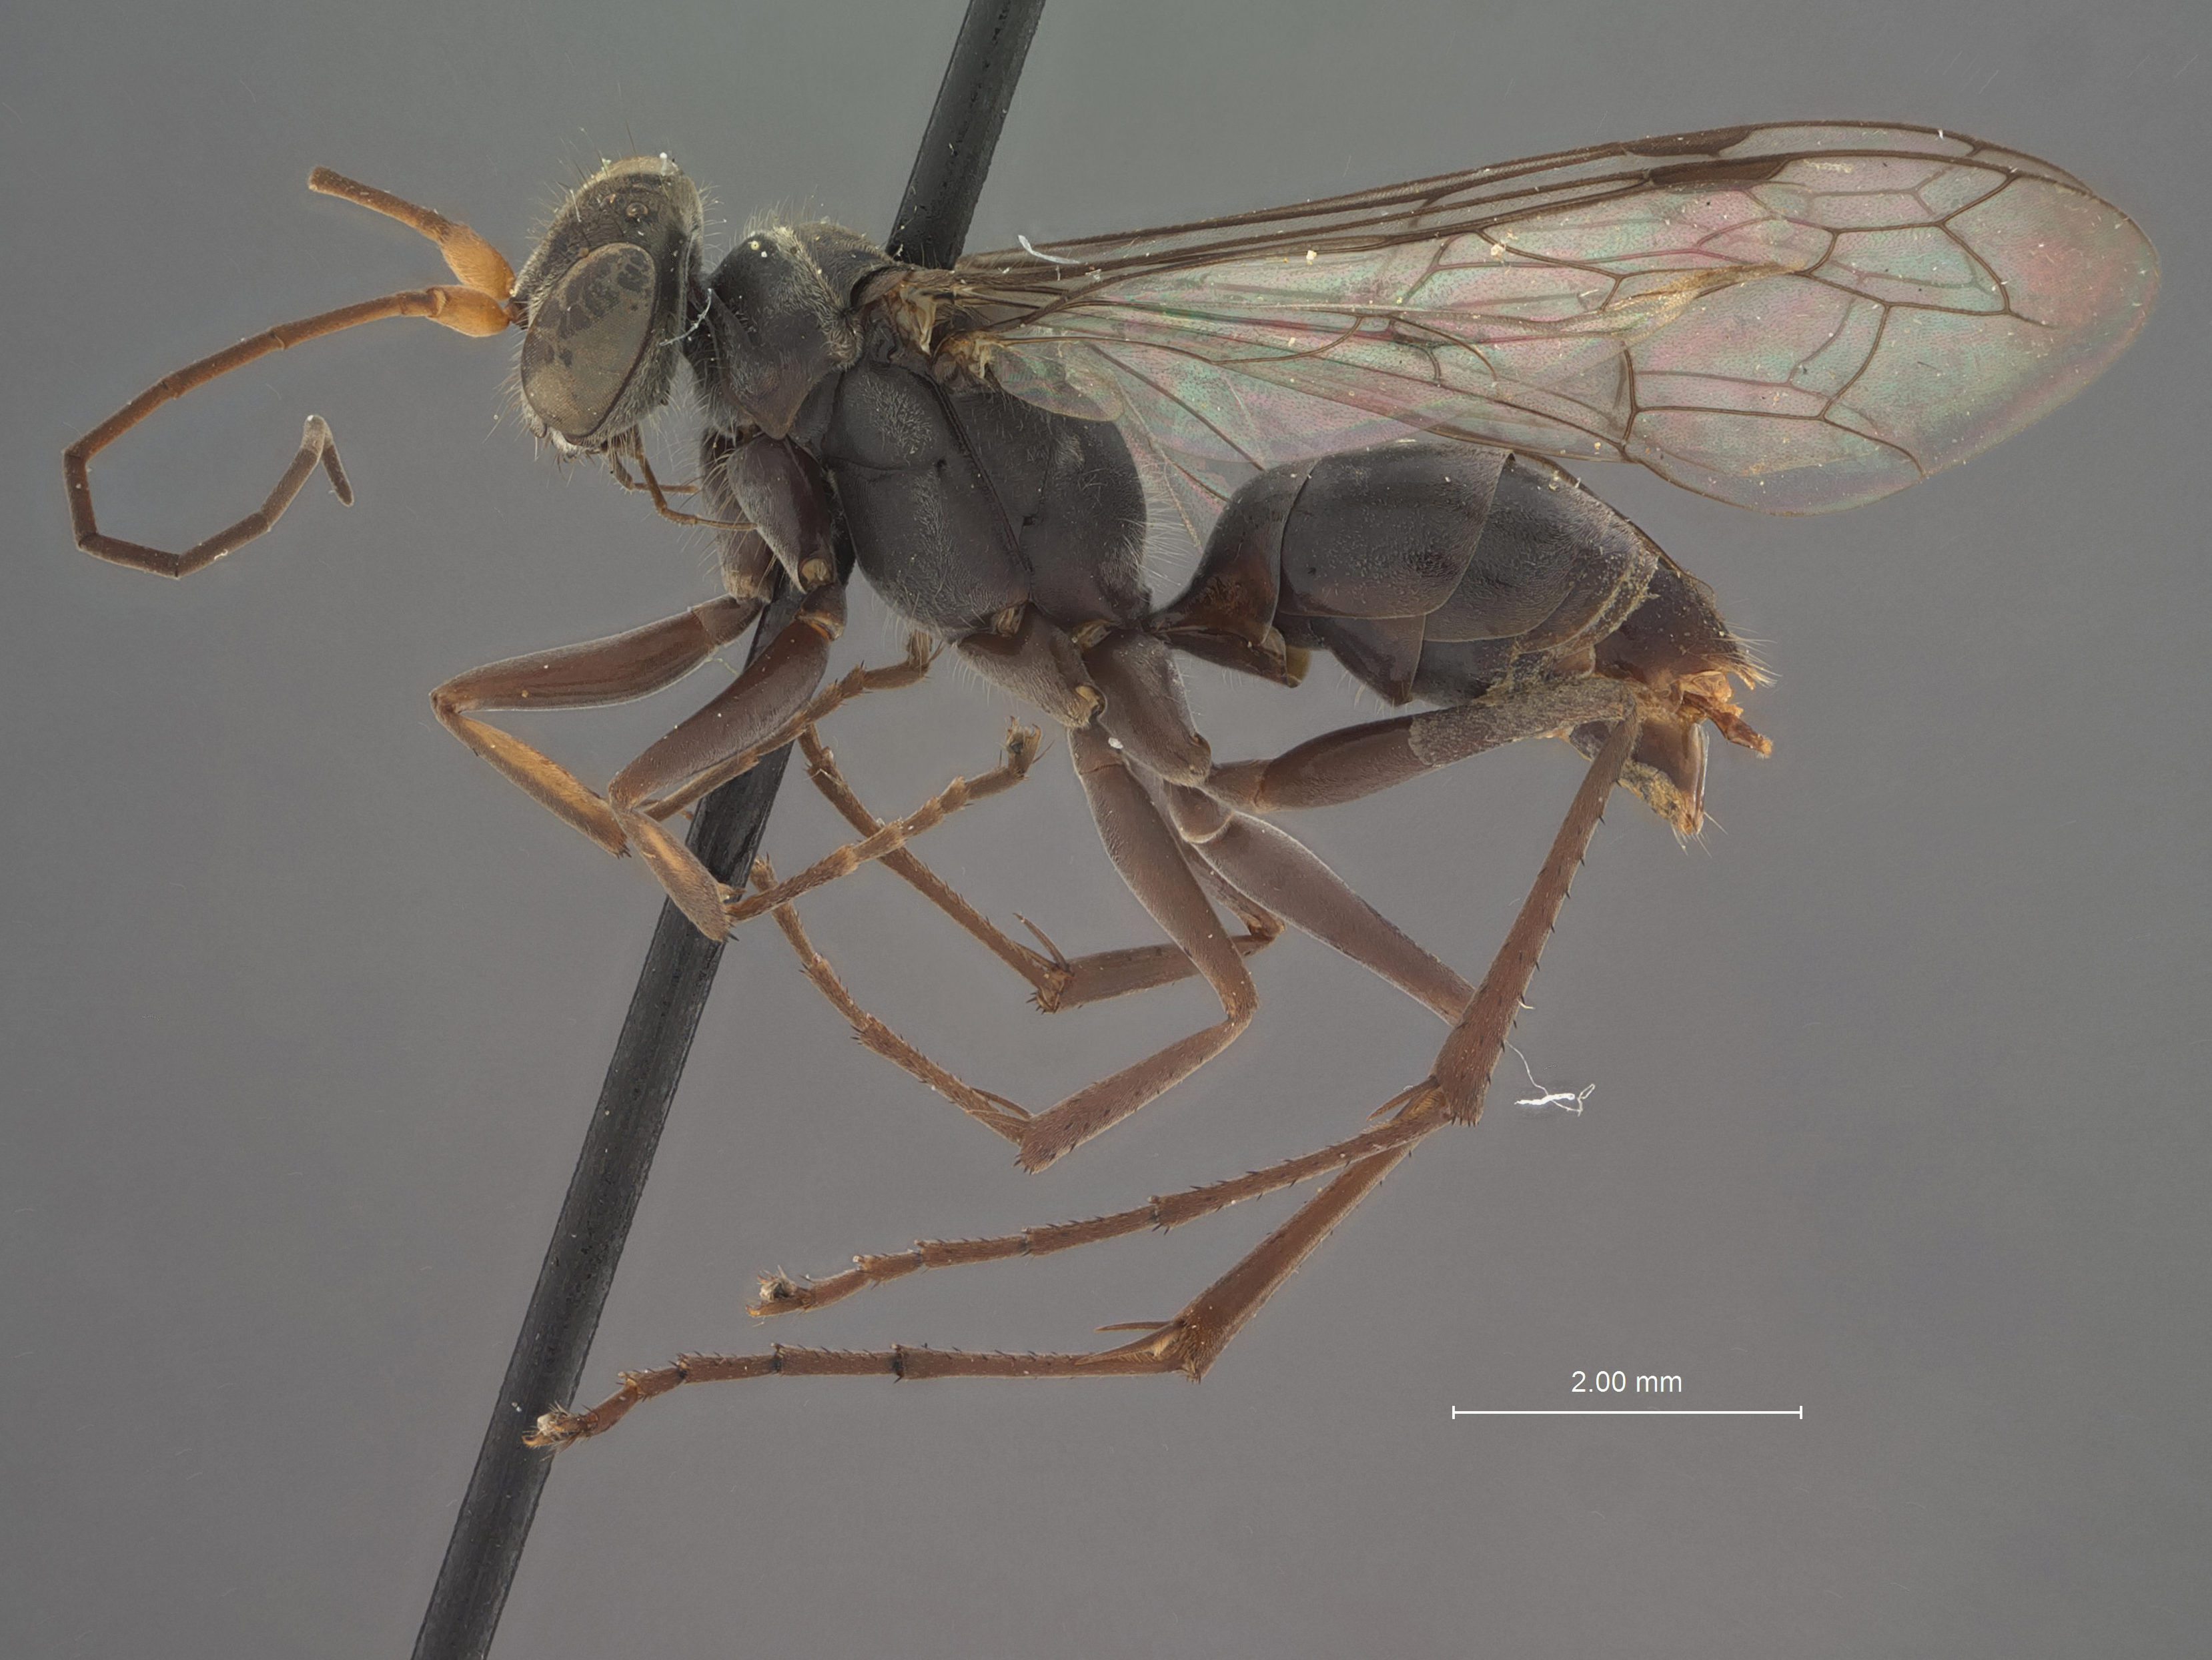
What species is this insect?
Ageniella insulivaga
